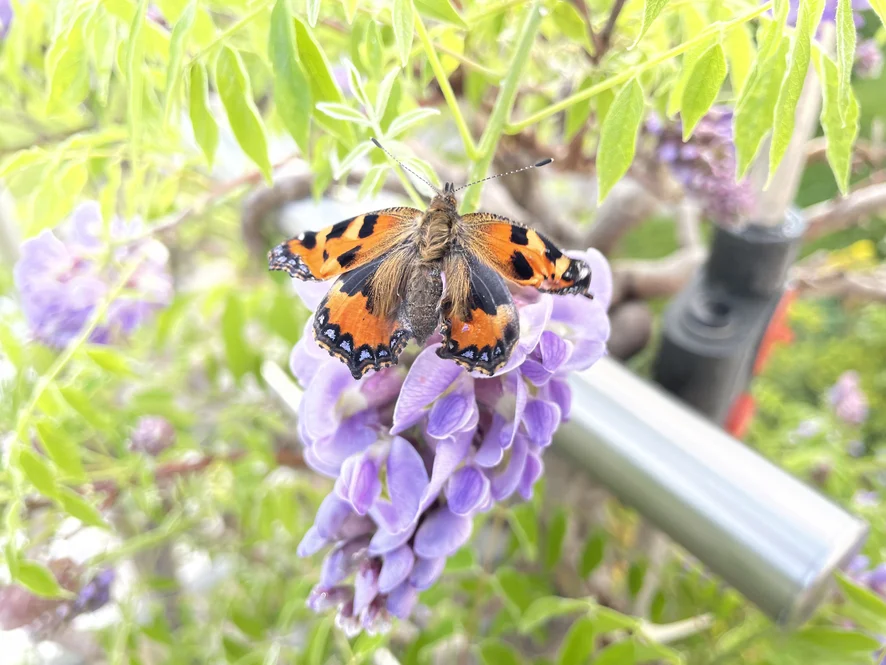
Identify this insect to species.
Aglais urticae
